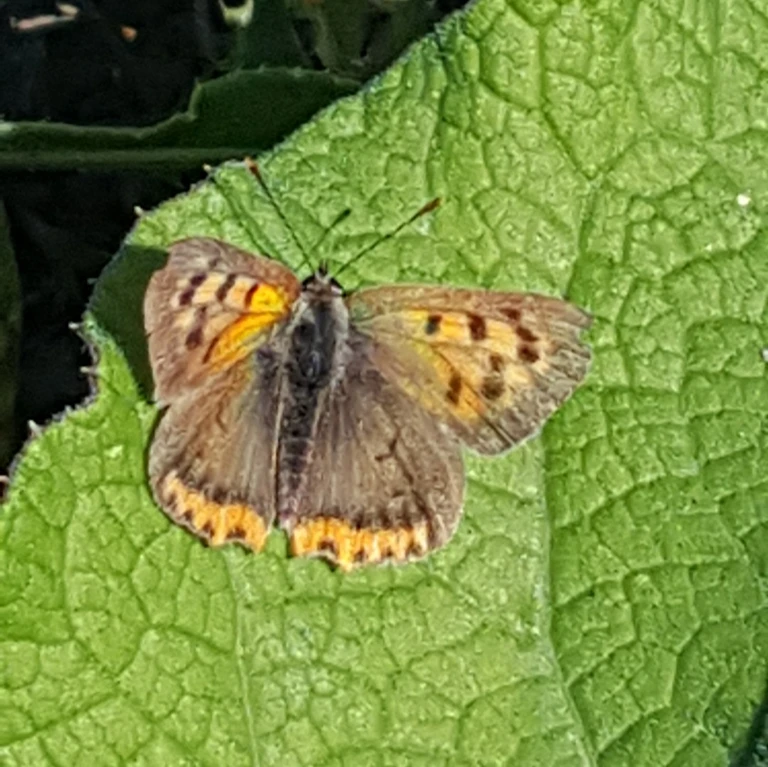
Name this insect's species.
Lycaena phlaeas
